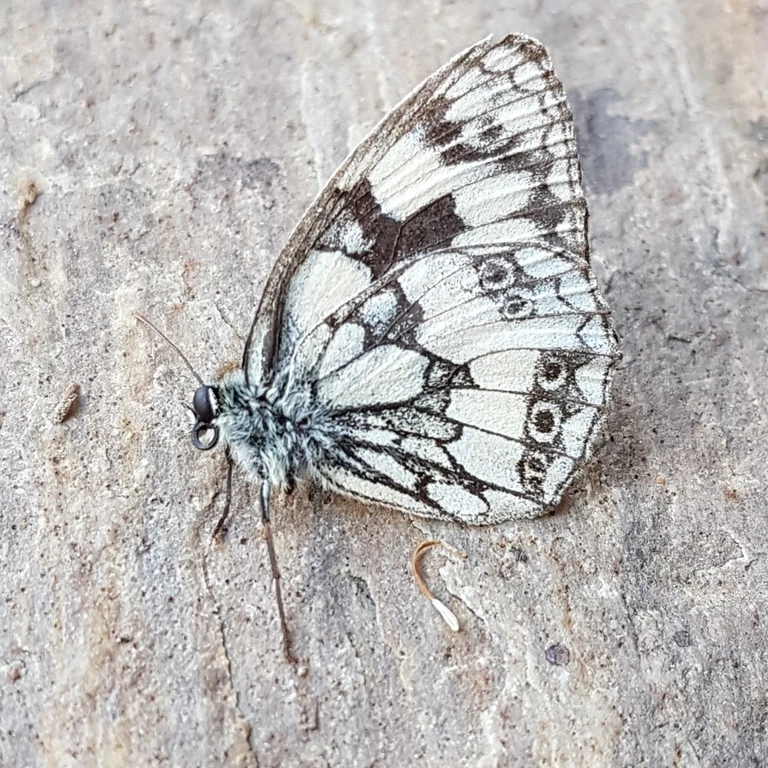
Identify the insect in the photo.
Melanargia galathea
